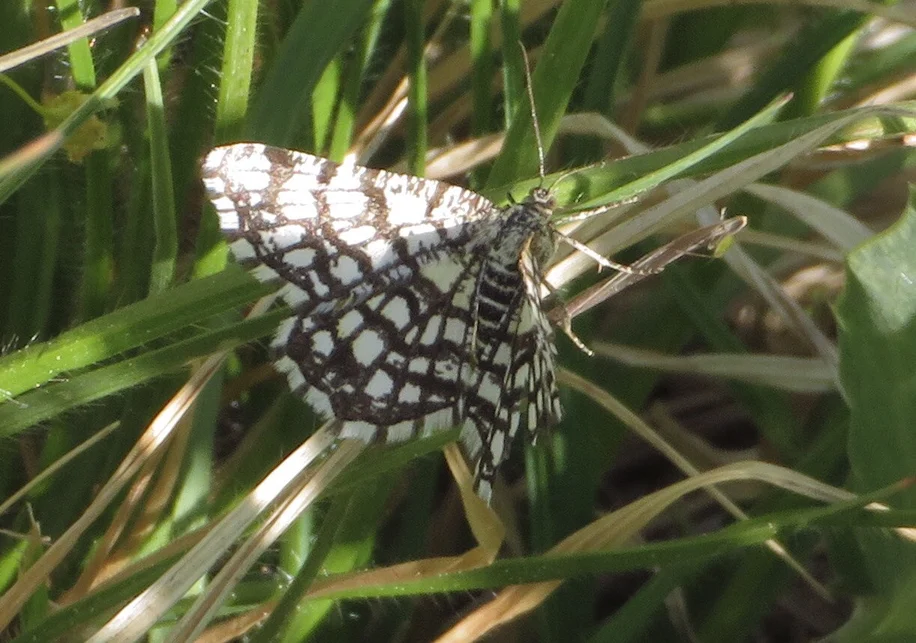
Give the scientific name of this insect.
Chiasmia clathrata
